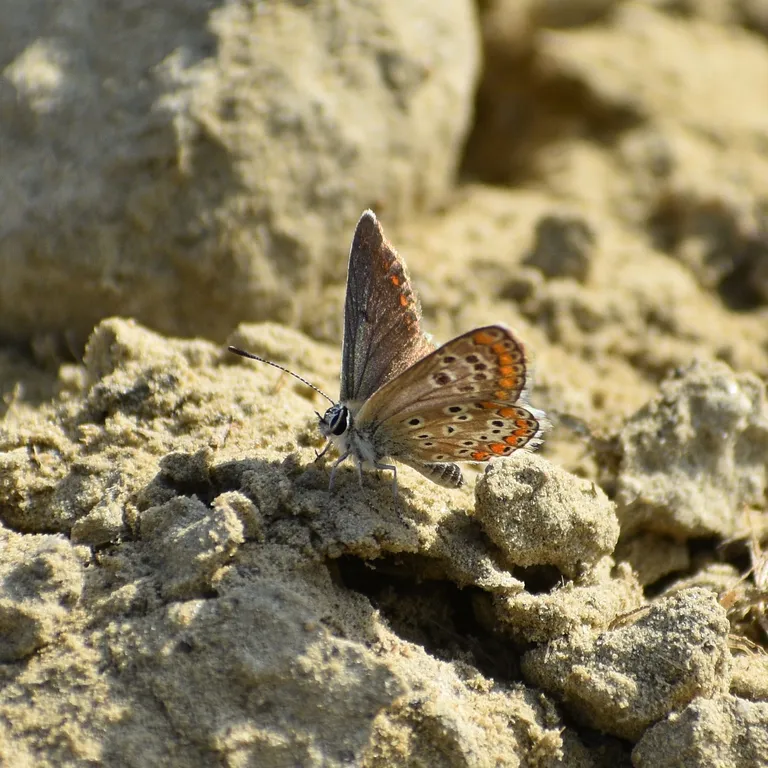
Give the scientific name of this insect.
Aricia agestis/artaxerxes
